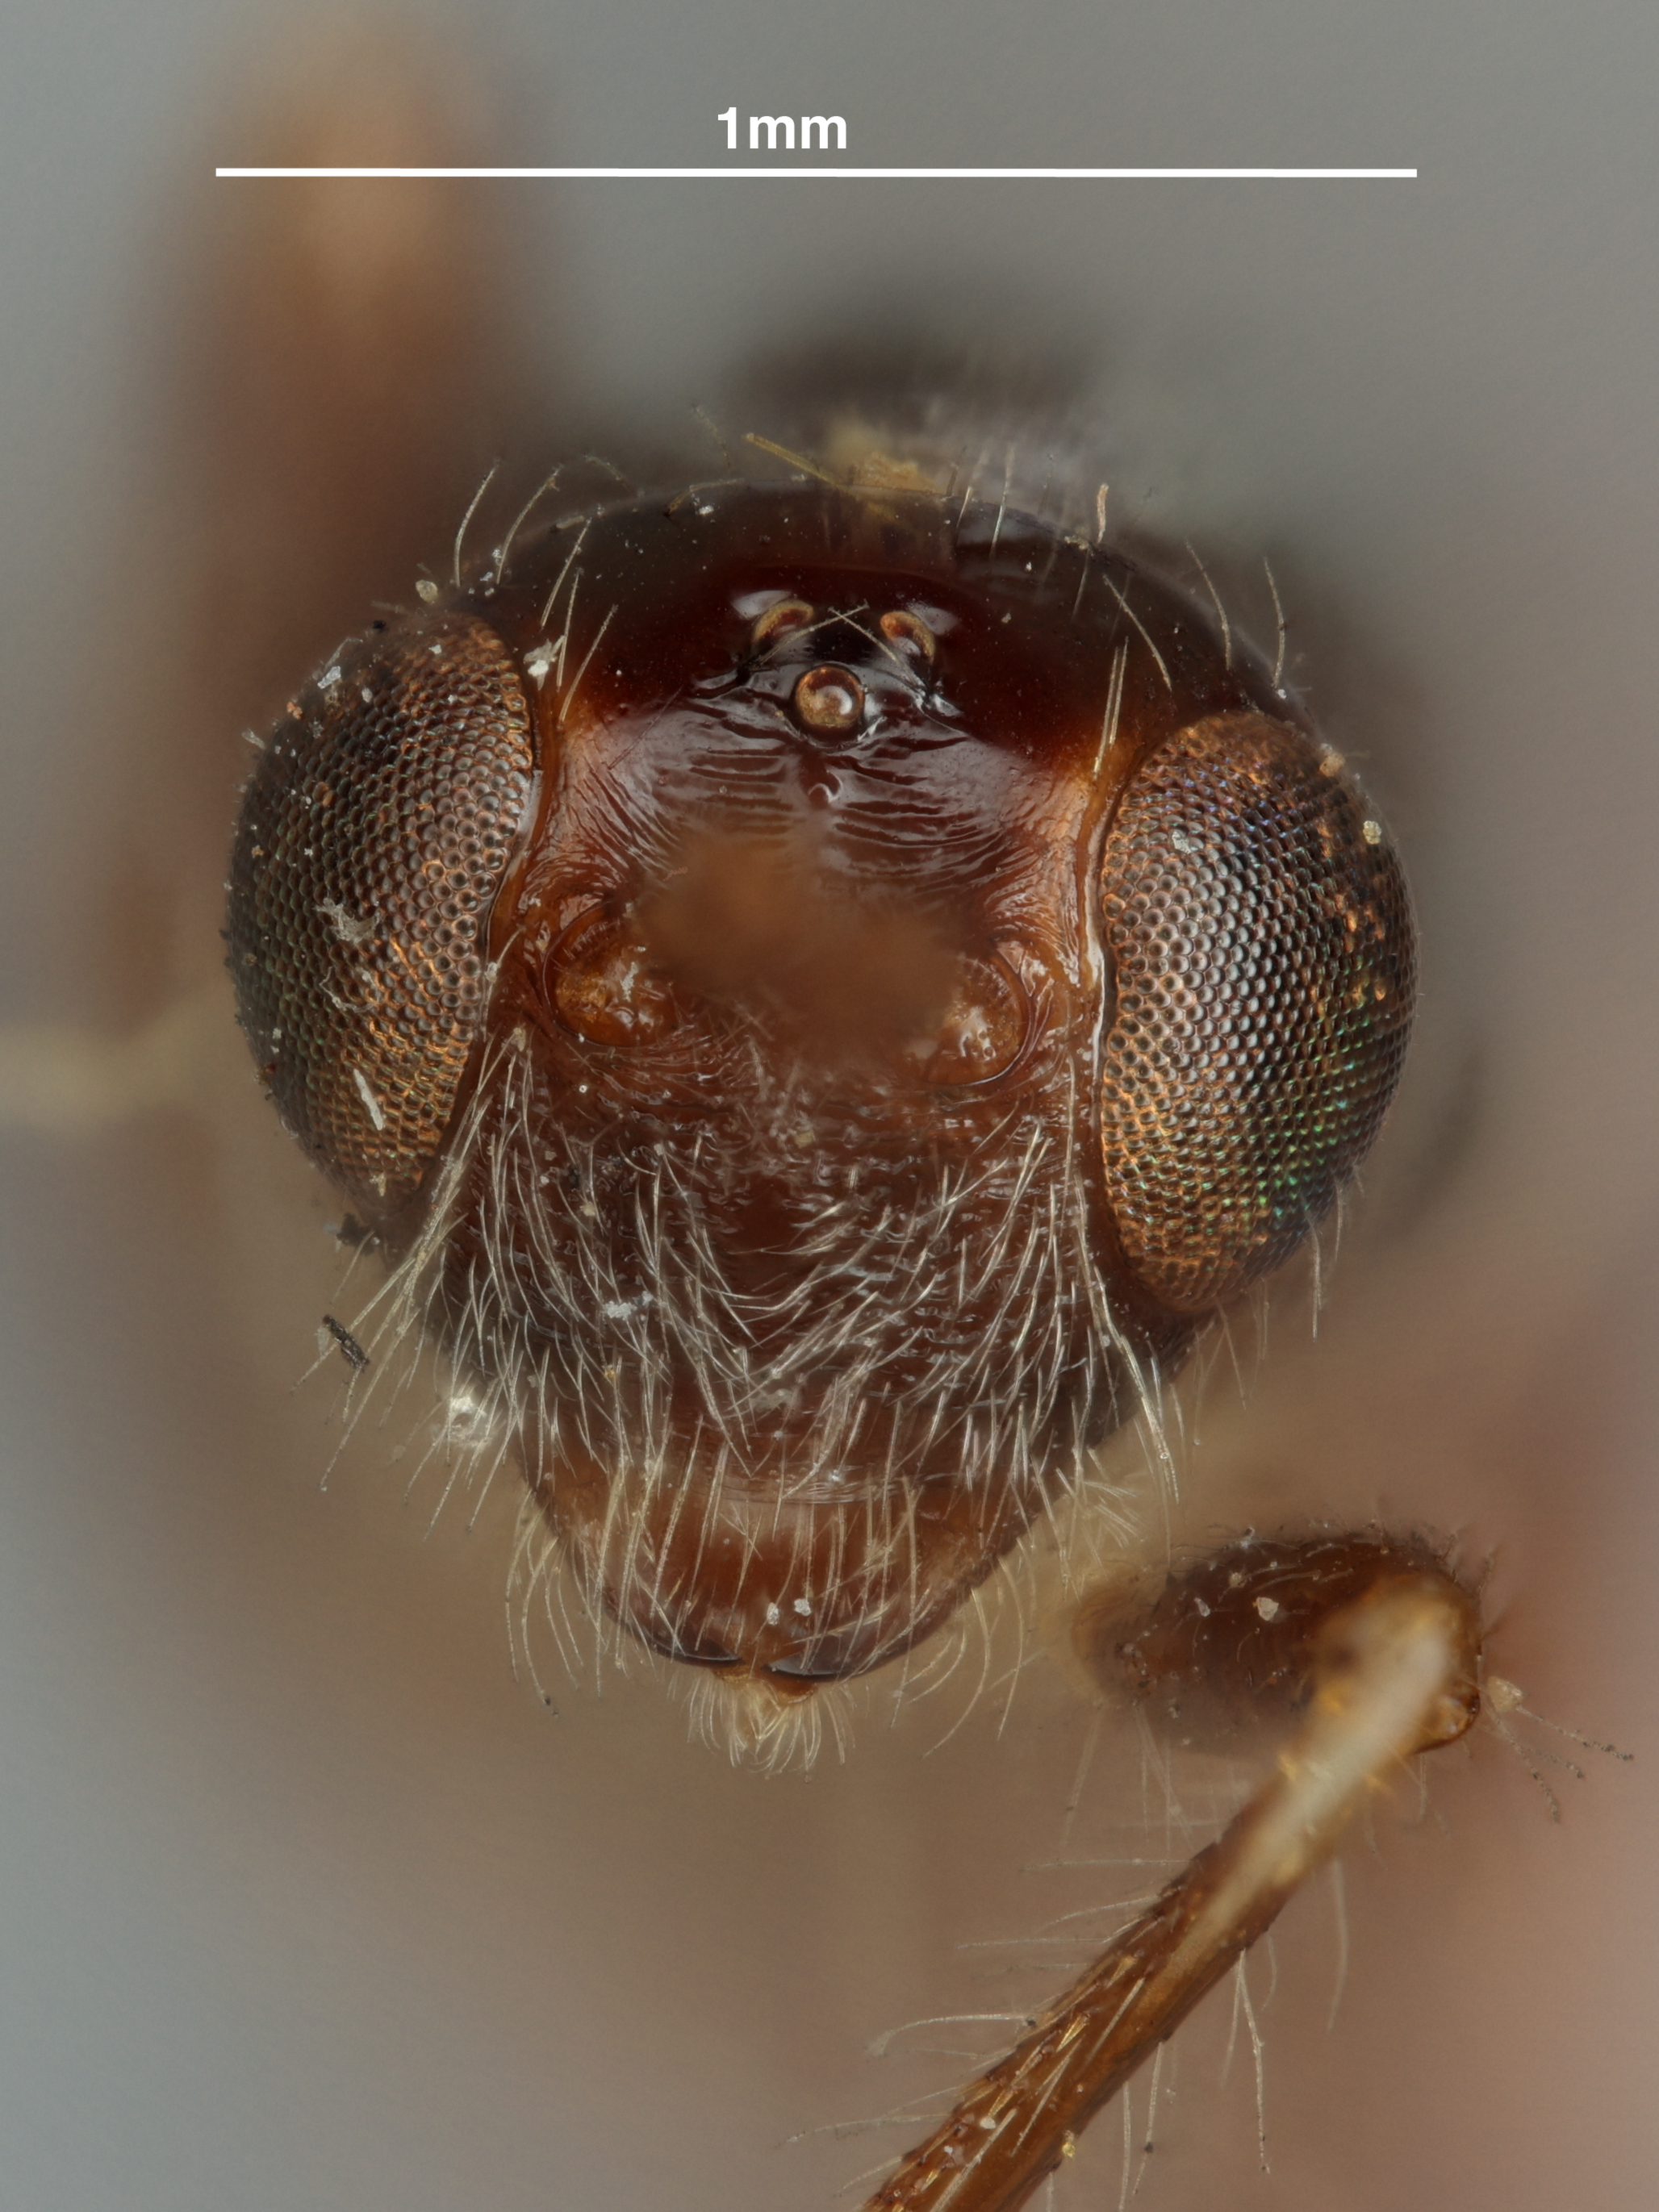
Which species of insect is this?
Spathius tityrus
